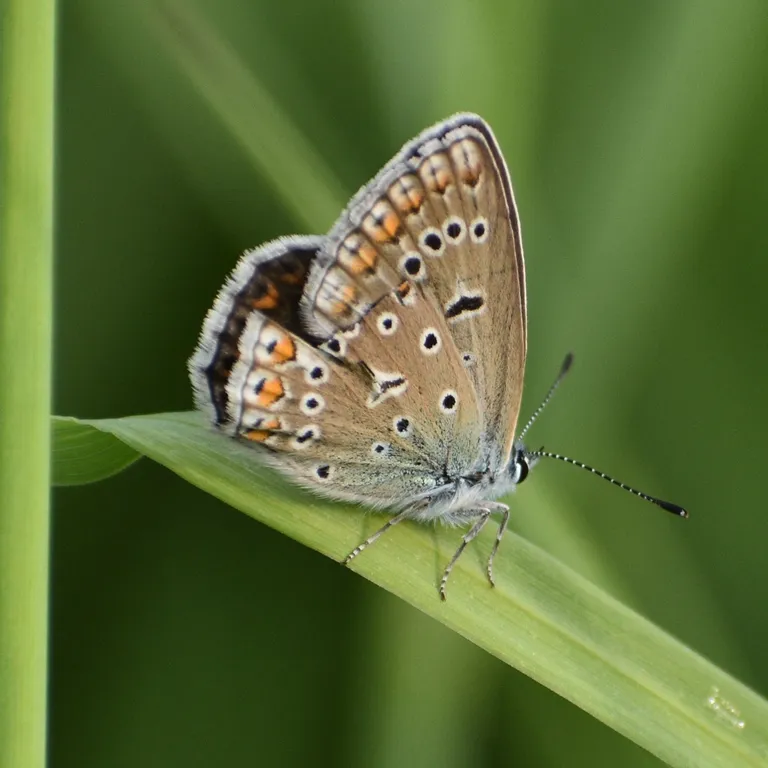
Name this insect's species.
Polyommatus icarus
